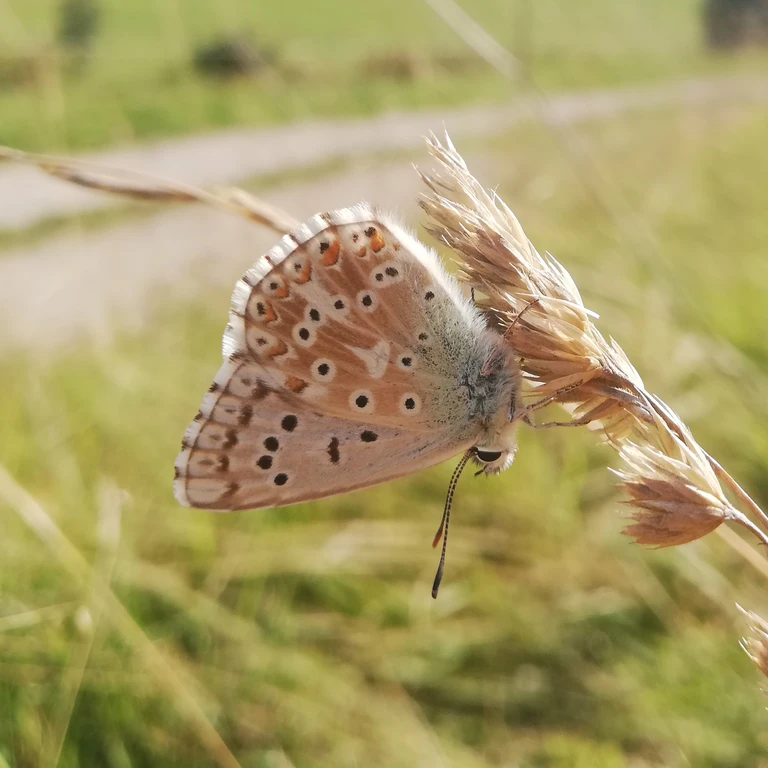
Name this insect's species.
Lysandra coridon
